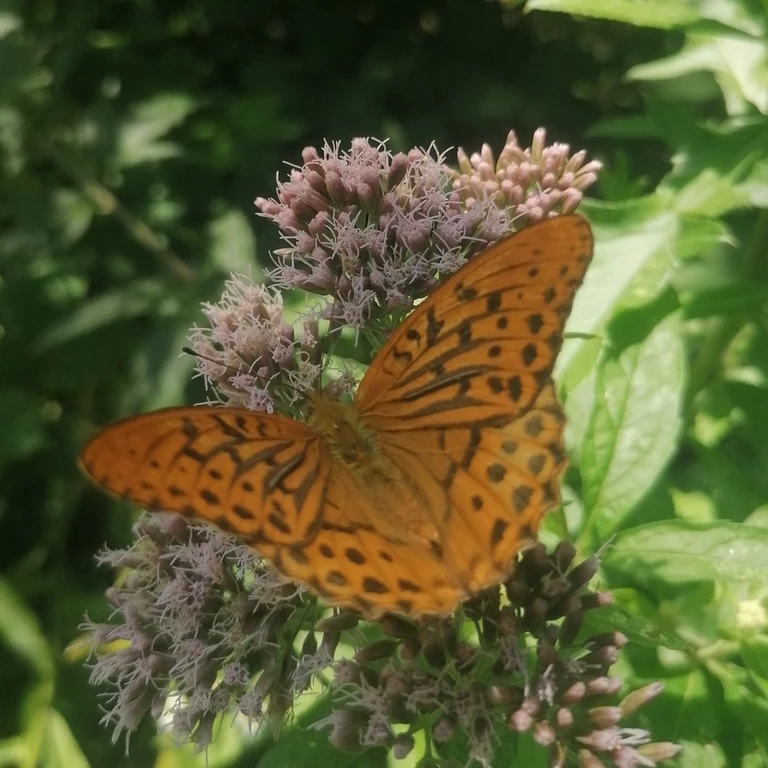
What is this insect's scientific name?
Argynnis paphia
